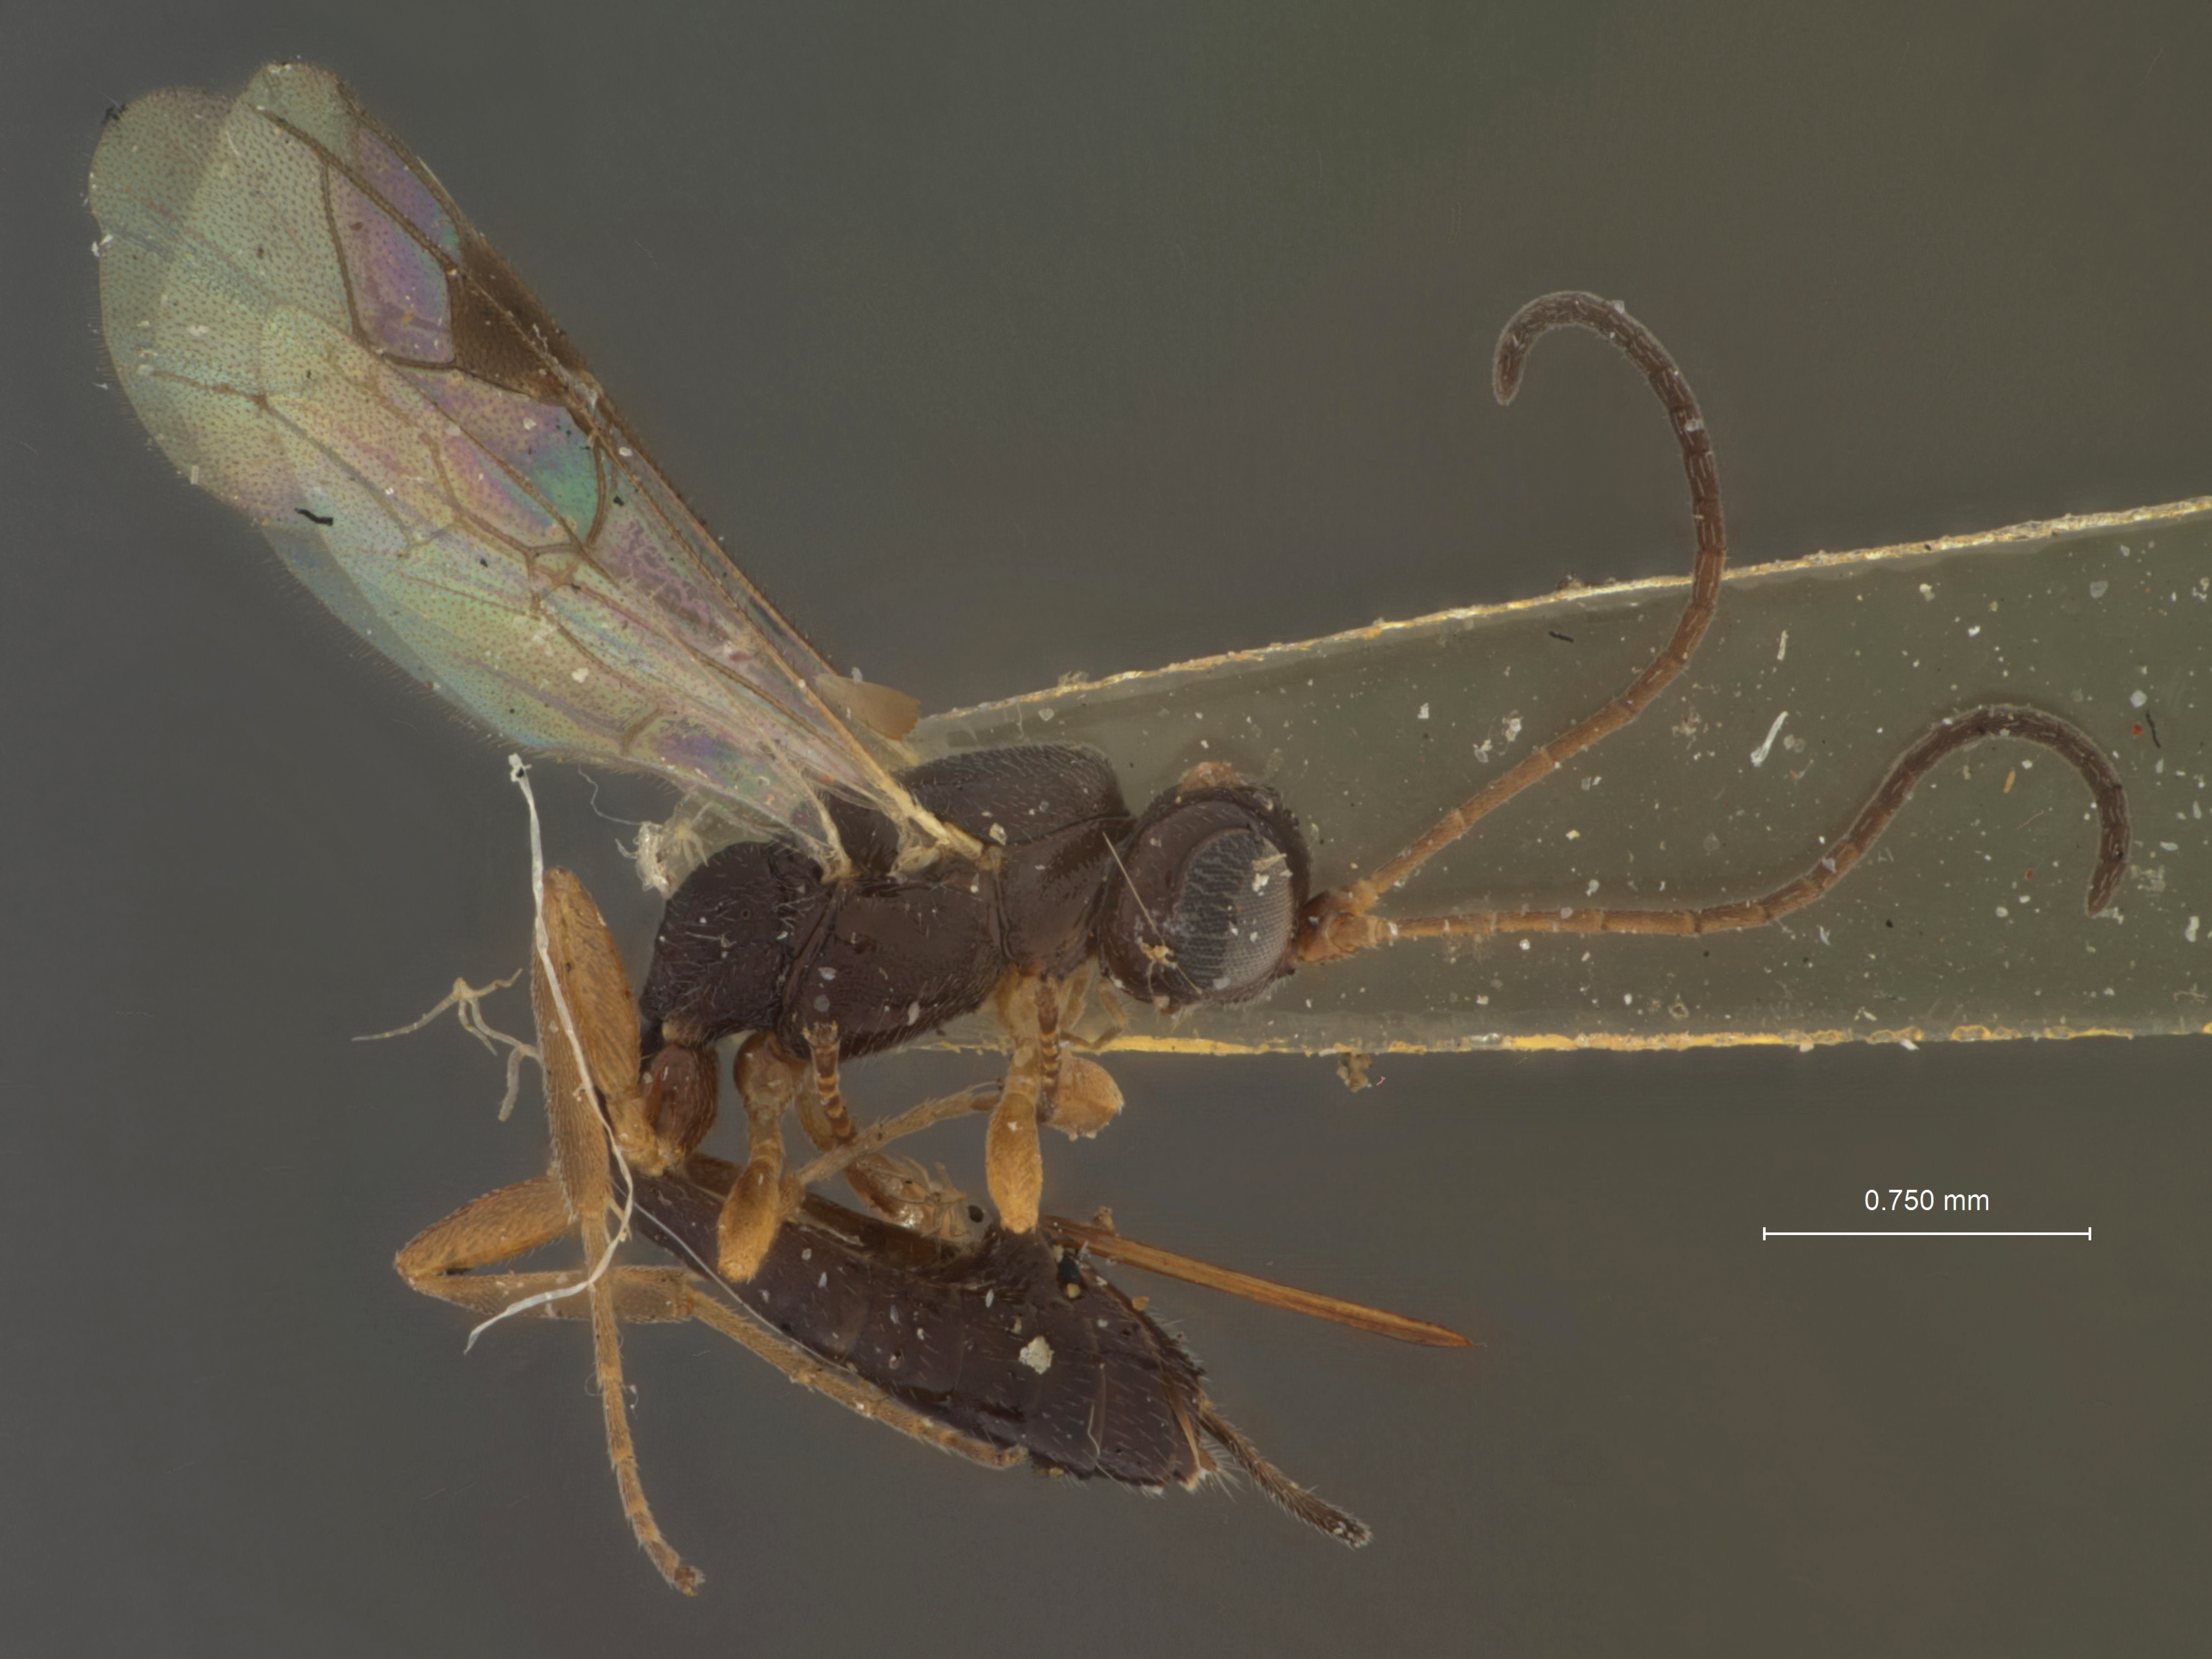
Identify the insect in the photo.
Hemiteles pinifoliae
